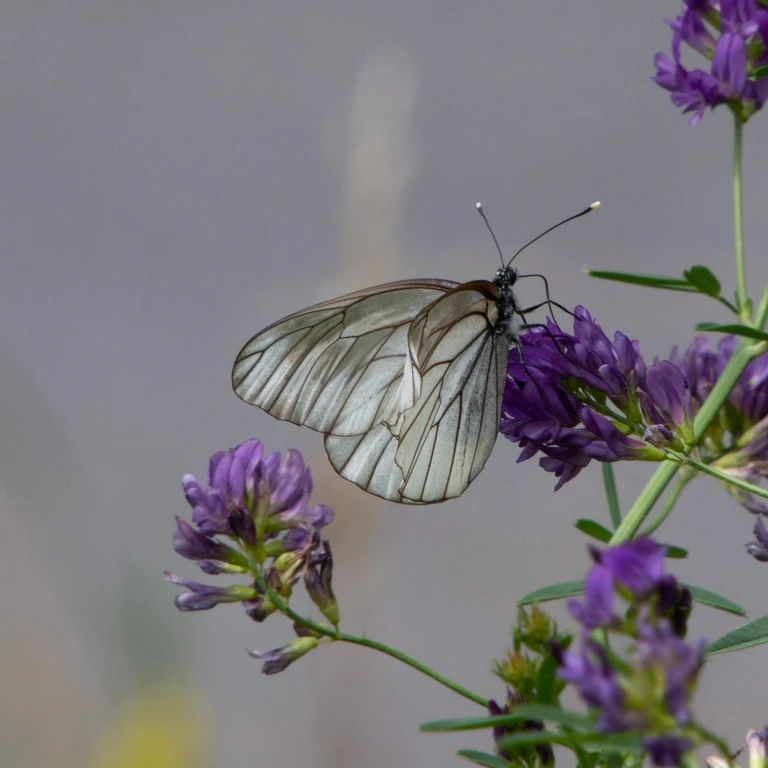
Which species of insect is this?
Aporia crataegi
